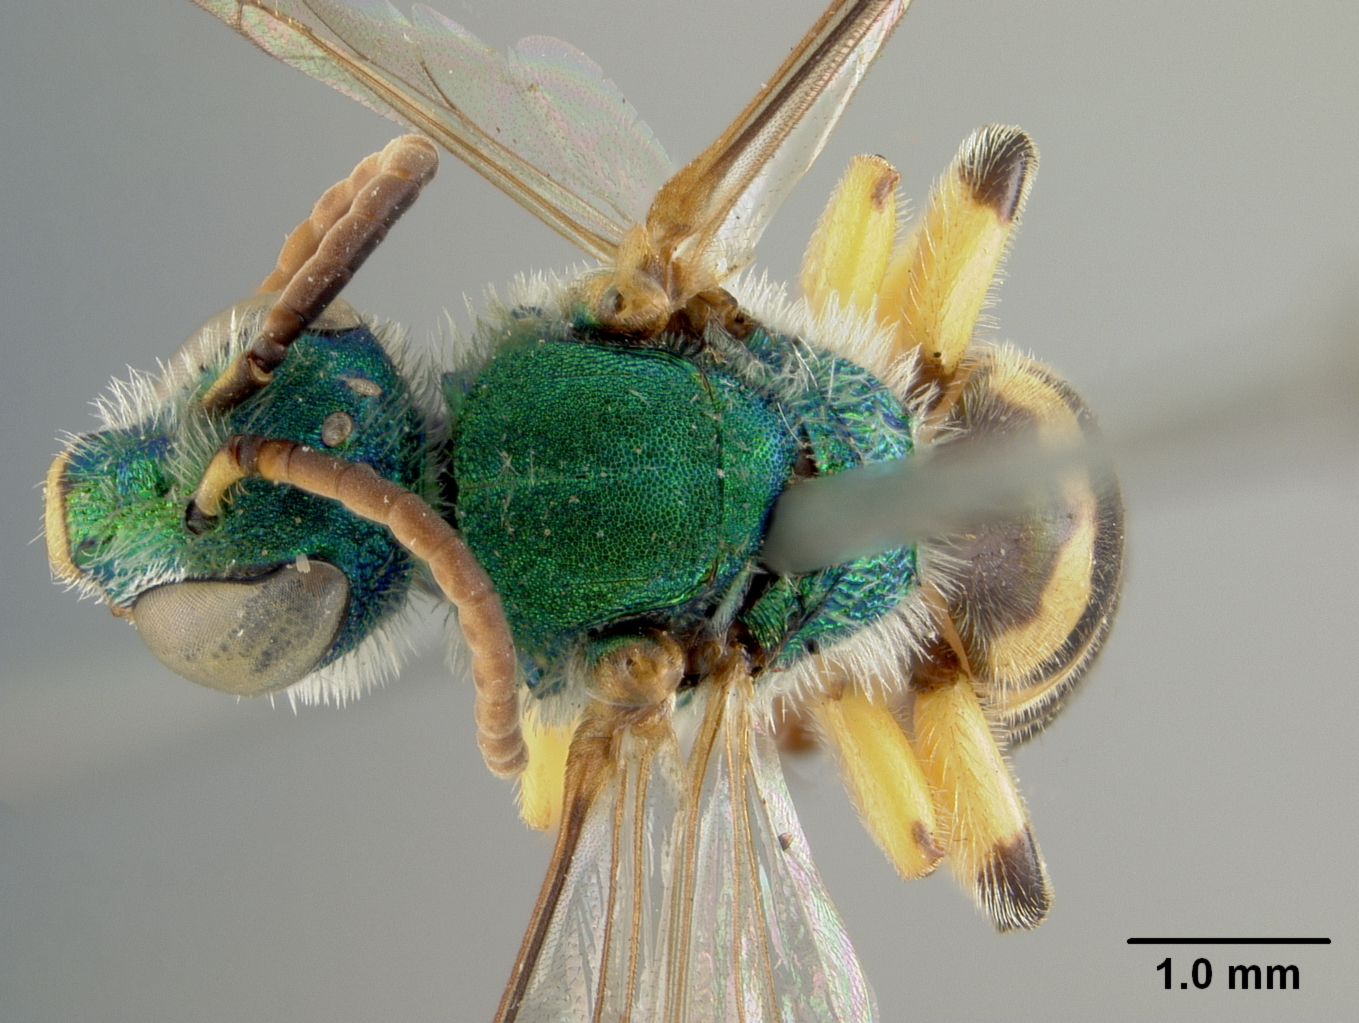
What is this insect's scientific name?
Agapostemon sulcatulus
